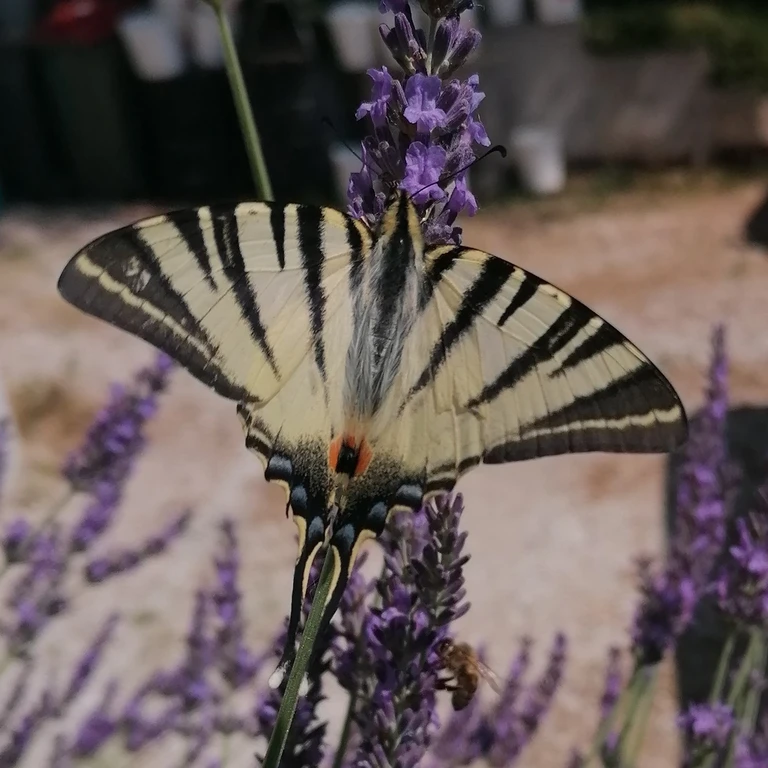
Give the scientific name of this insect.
Iphiclides podalirius
